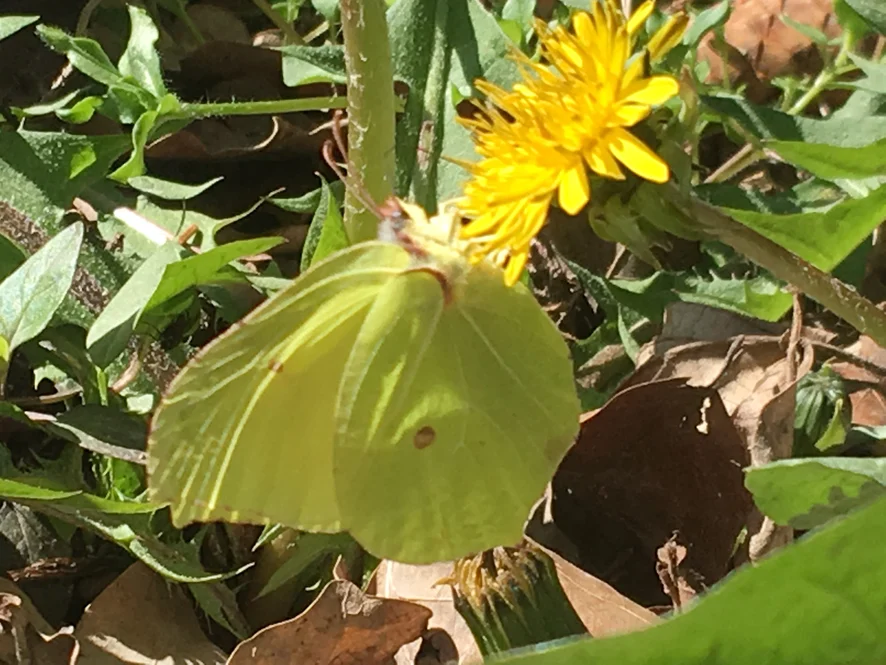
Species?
Gonepteryx rhamni
